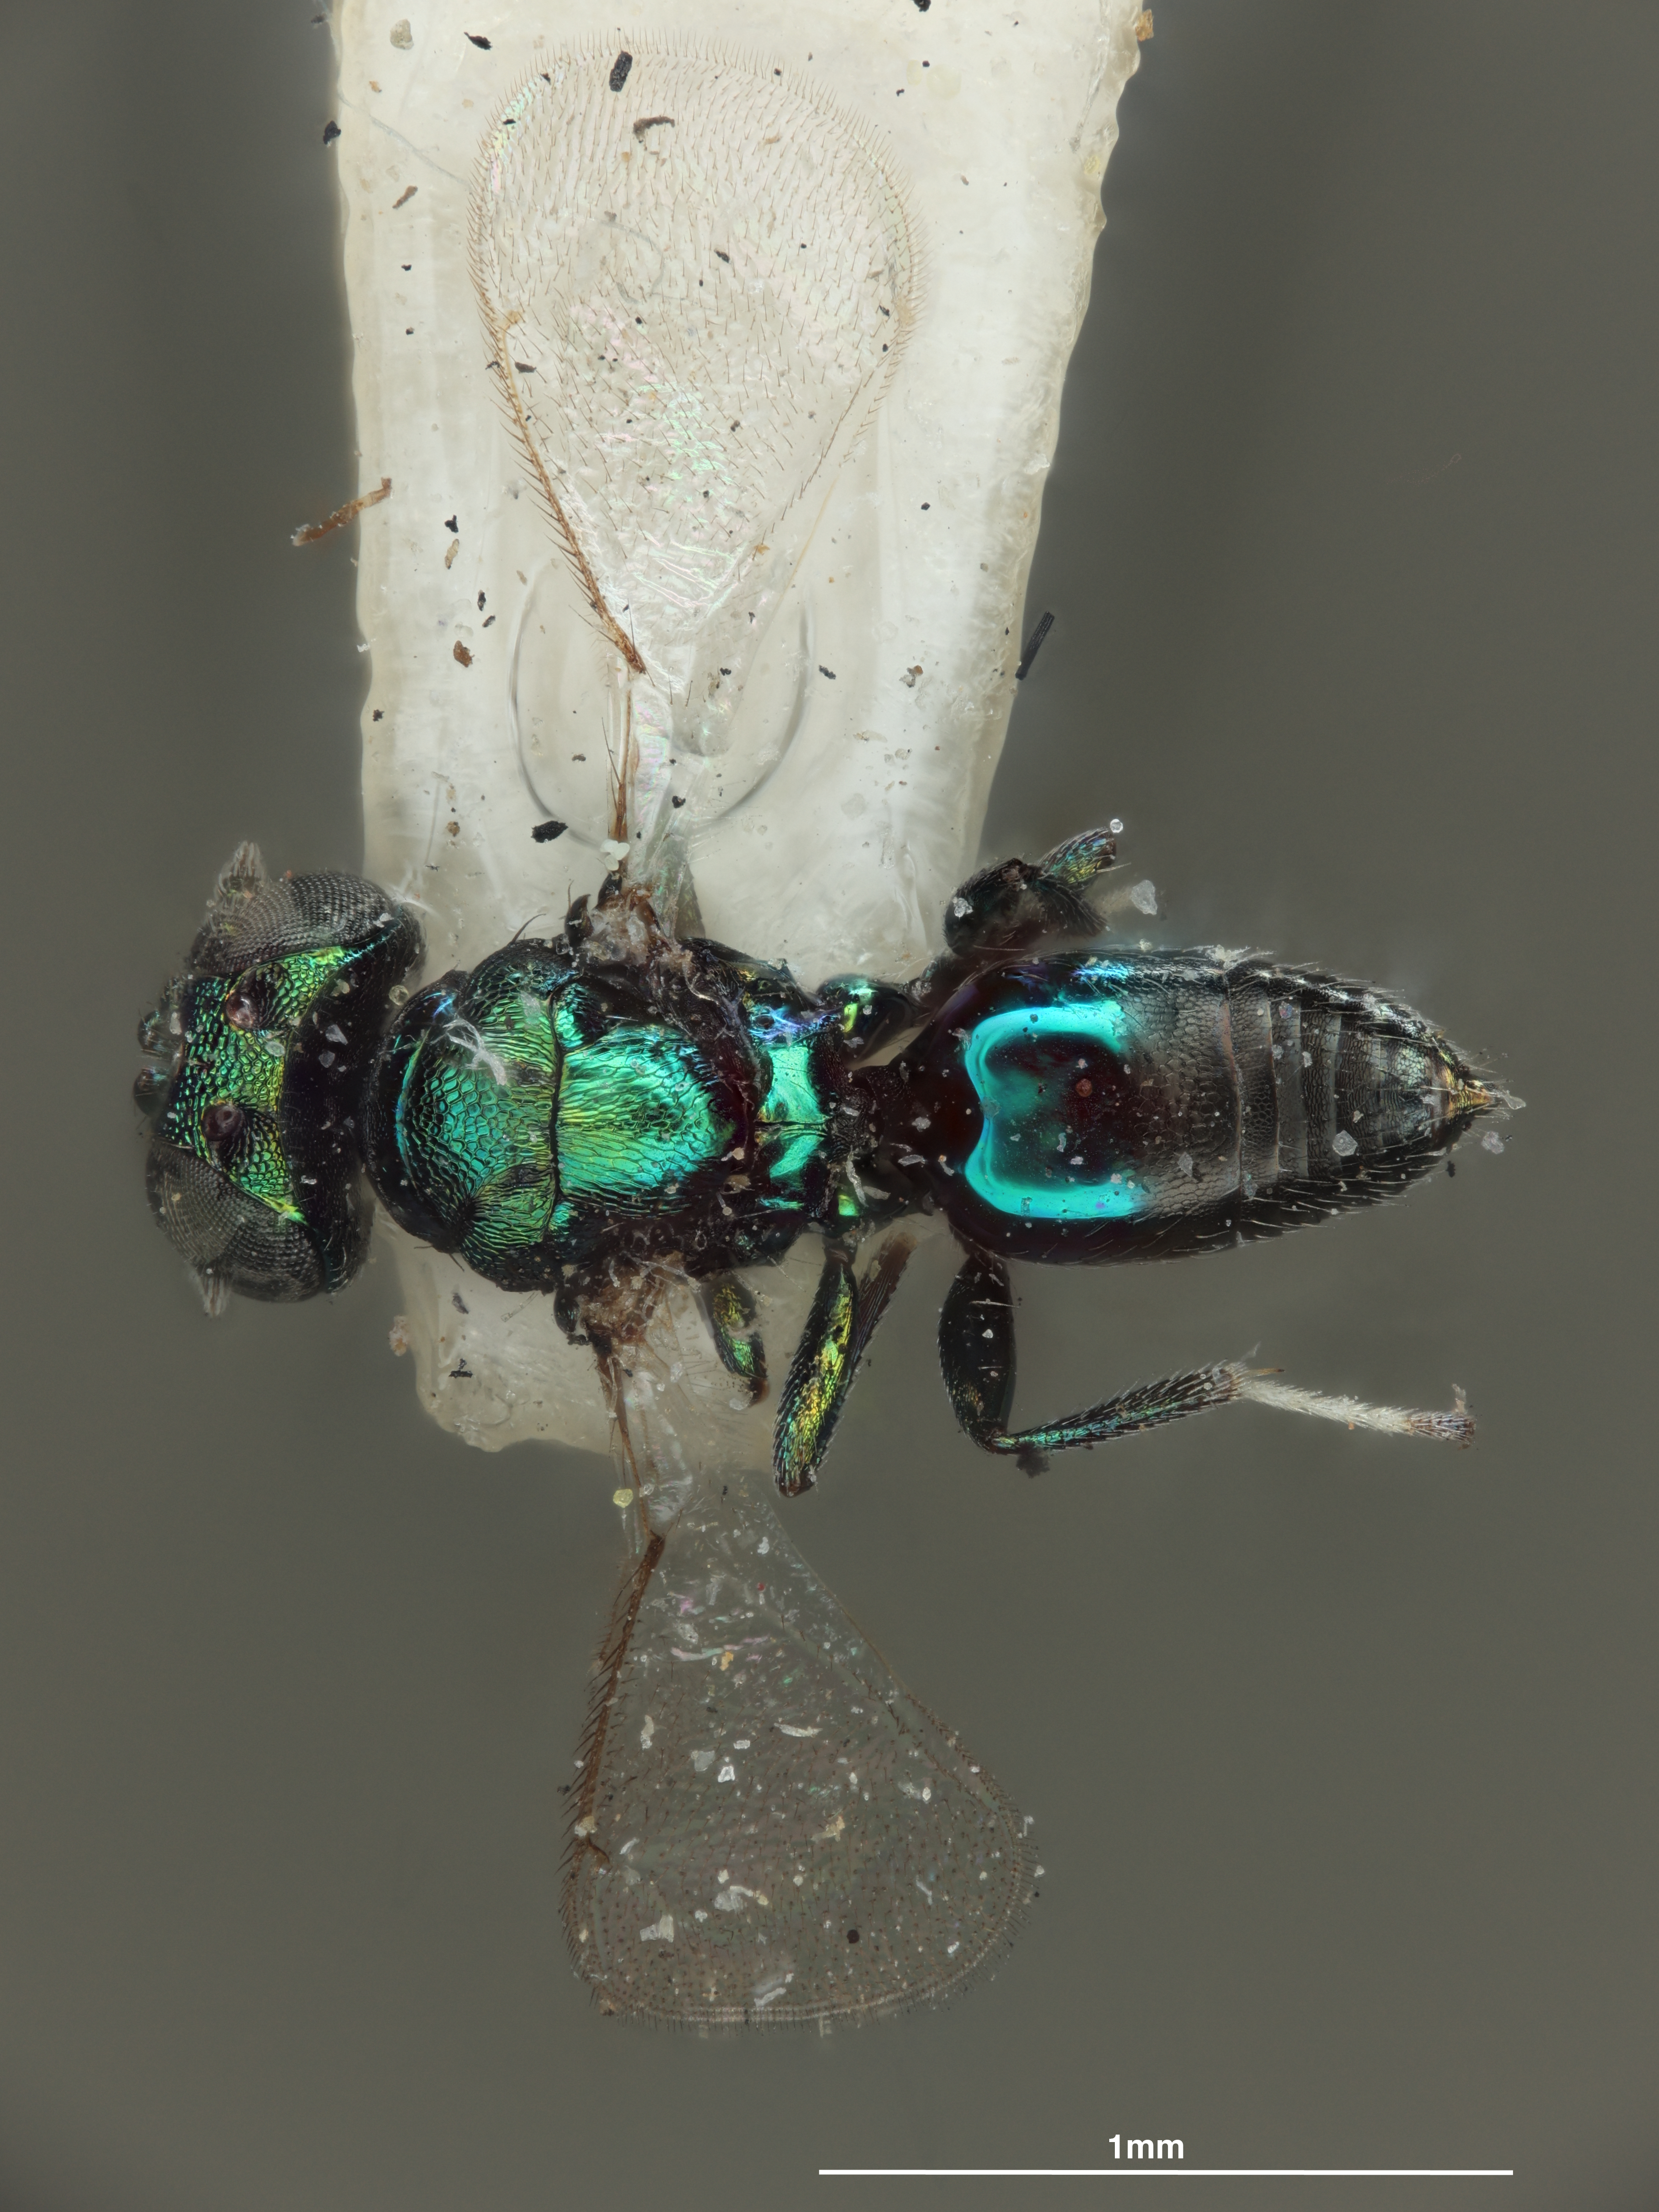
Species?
Pediobius smithi
